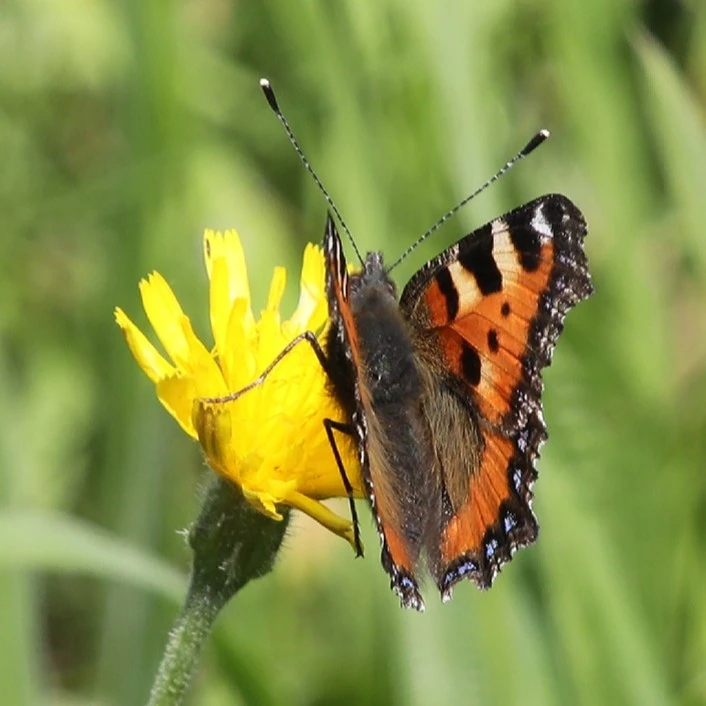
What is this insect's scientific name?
Aglais urticae
